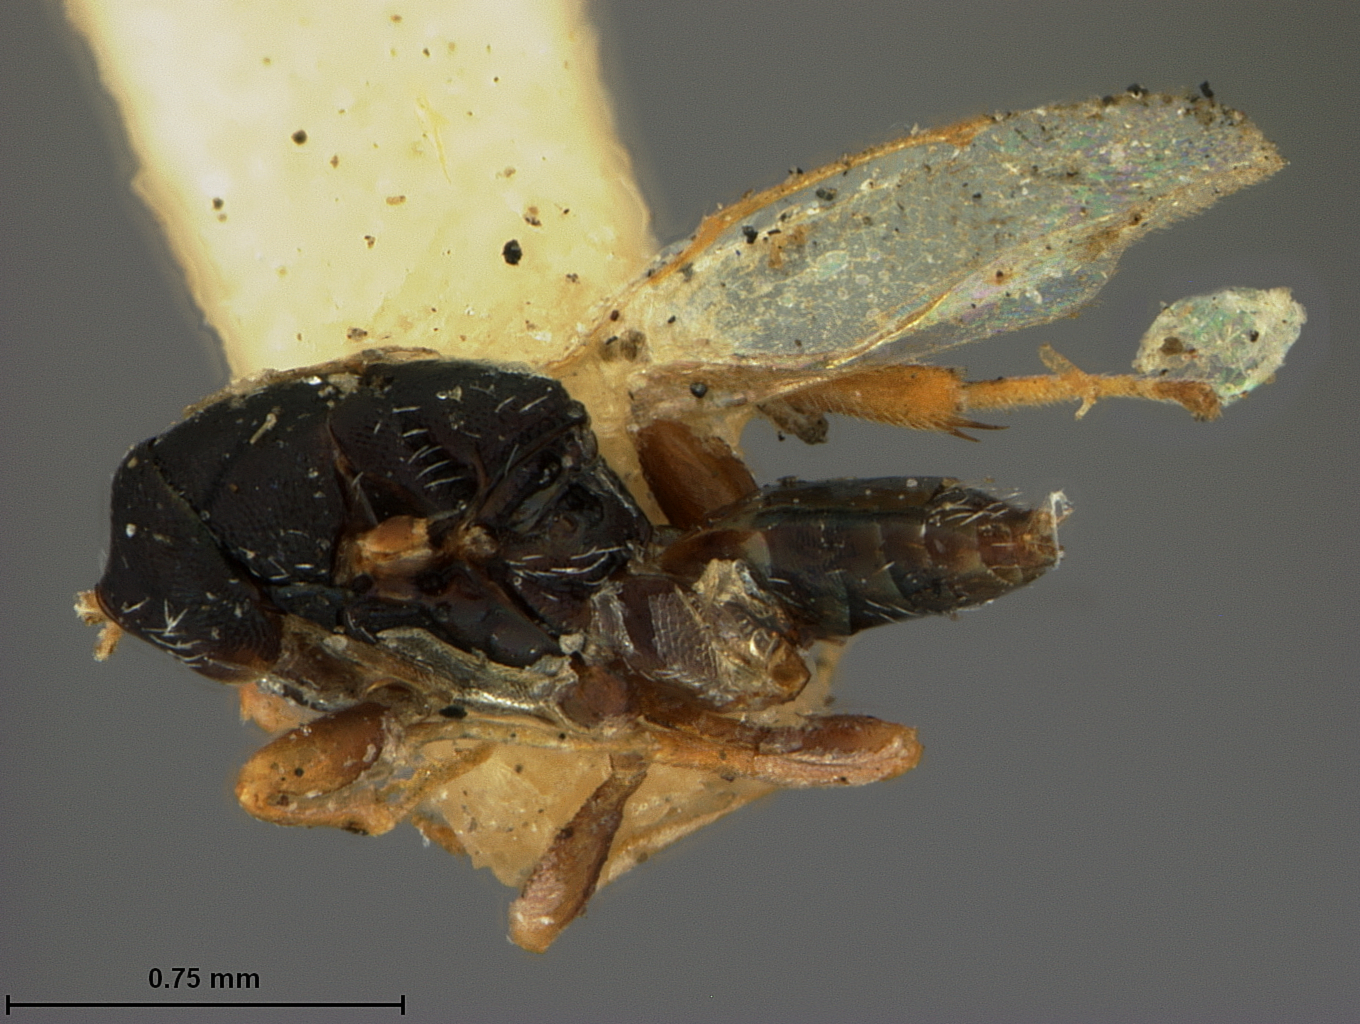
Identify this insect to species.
Lochites punctata
